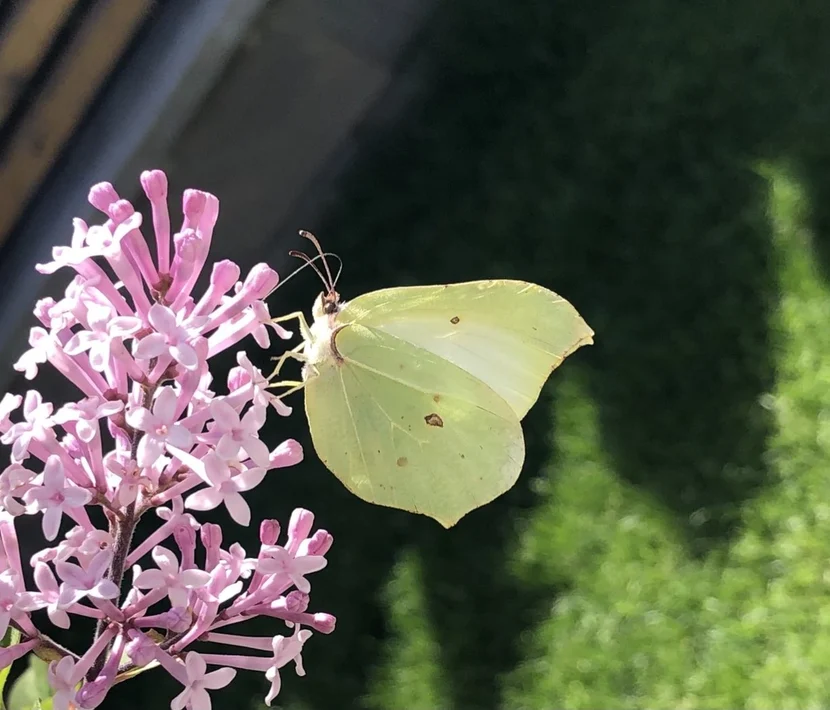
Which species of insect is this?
Gonepteryx rhamni
